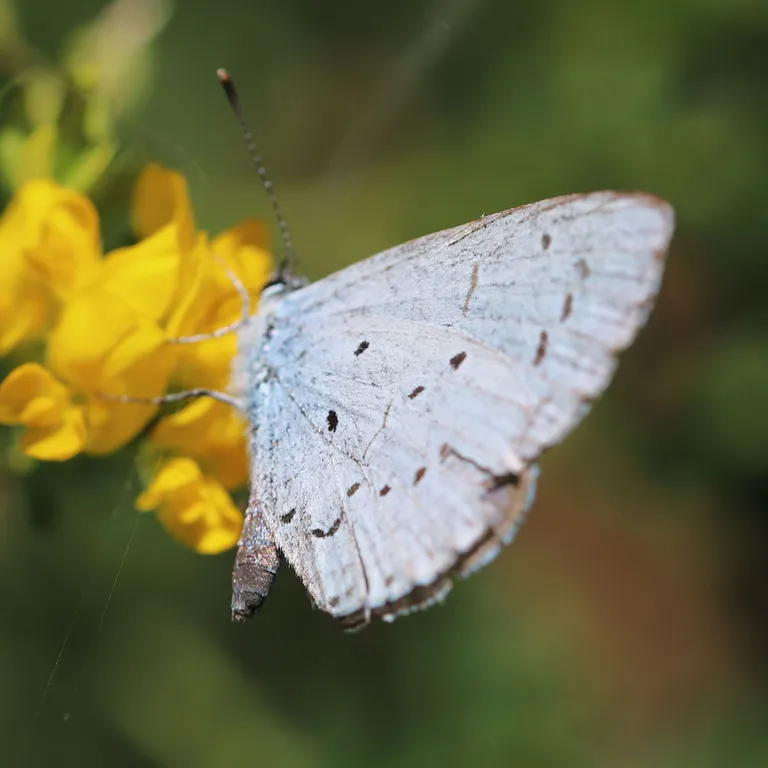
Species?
Celastrina argiolus
